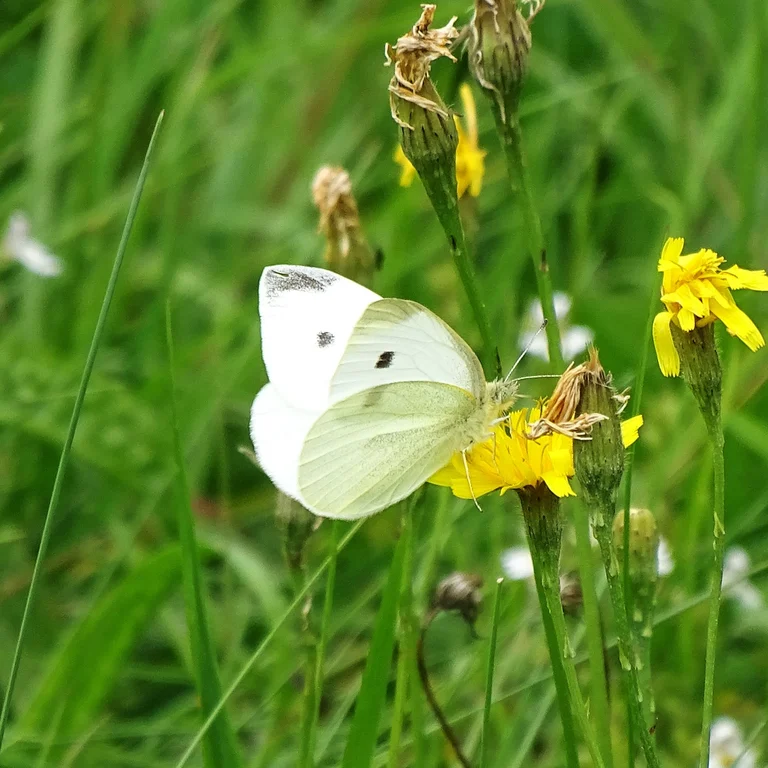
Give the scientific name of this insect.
Pieris rapae
